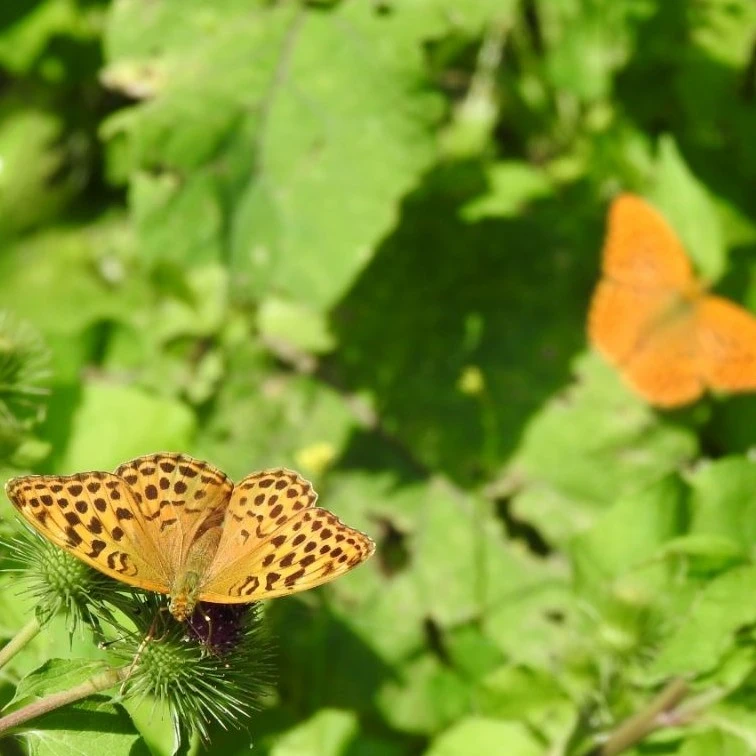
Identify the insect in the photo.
Argynnis paphia
